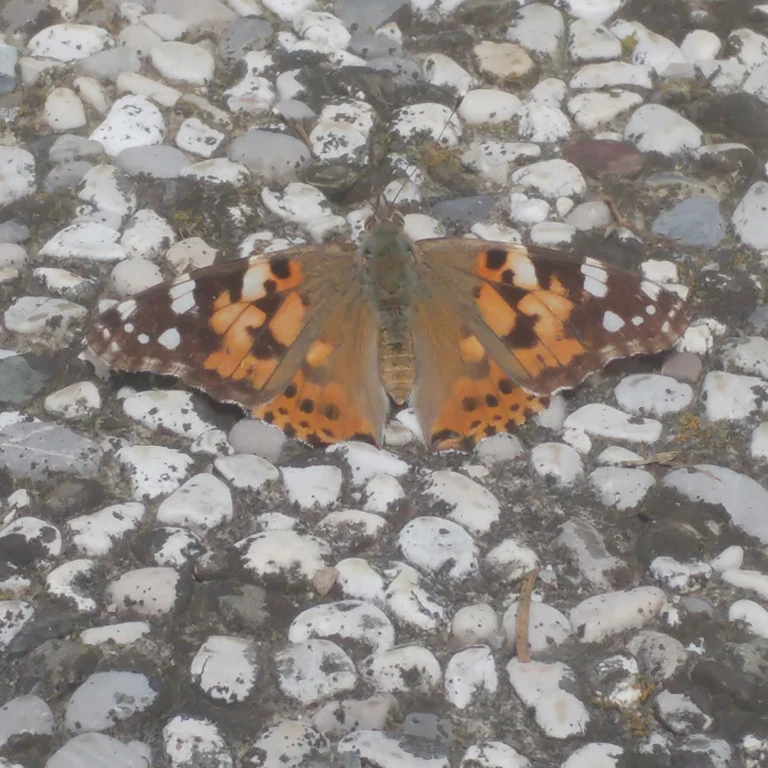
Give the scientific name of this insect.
Vanessa cardui
